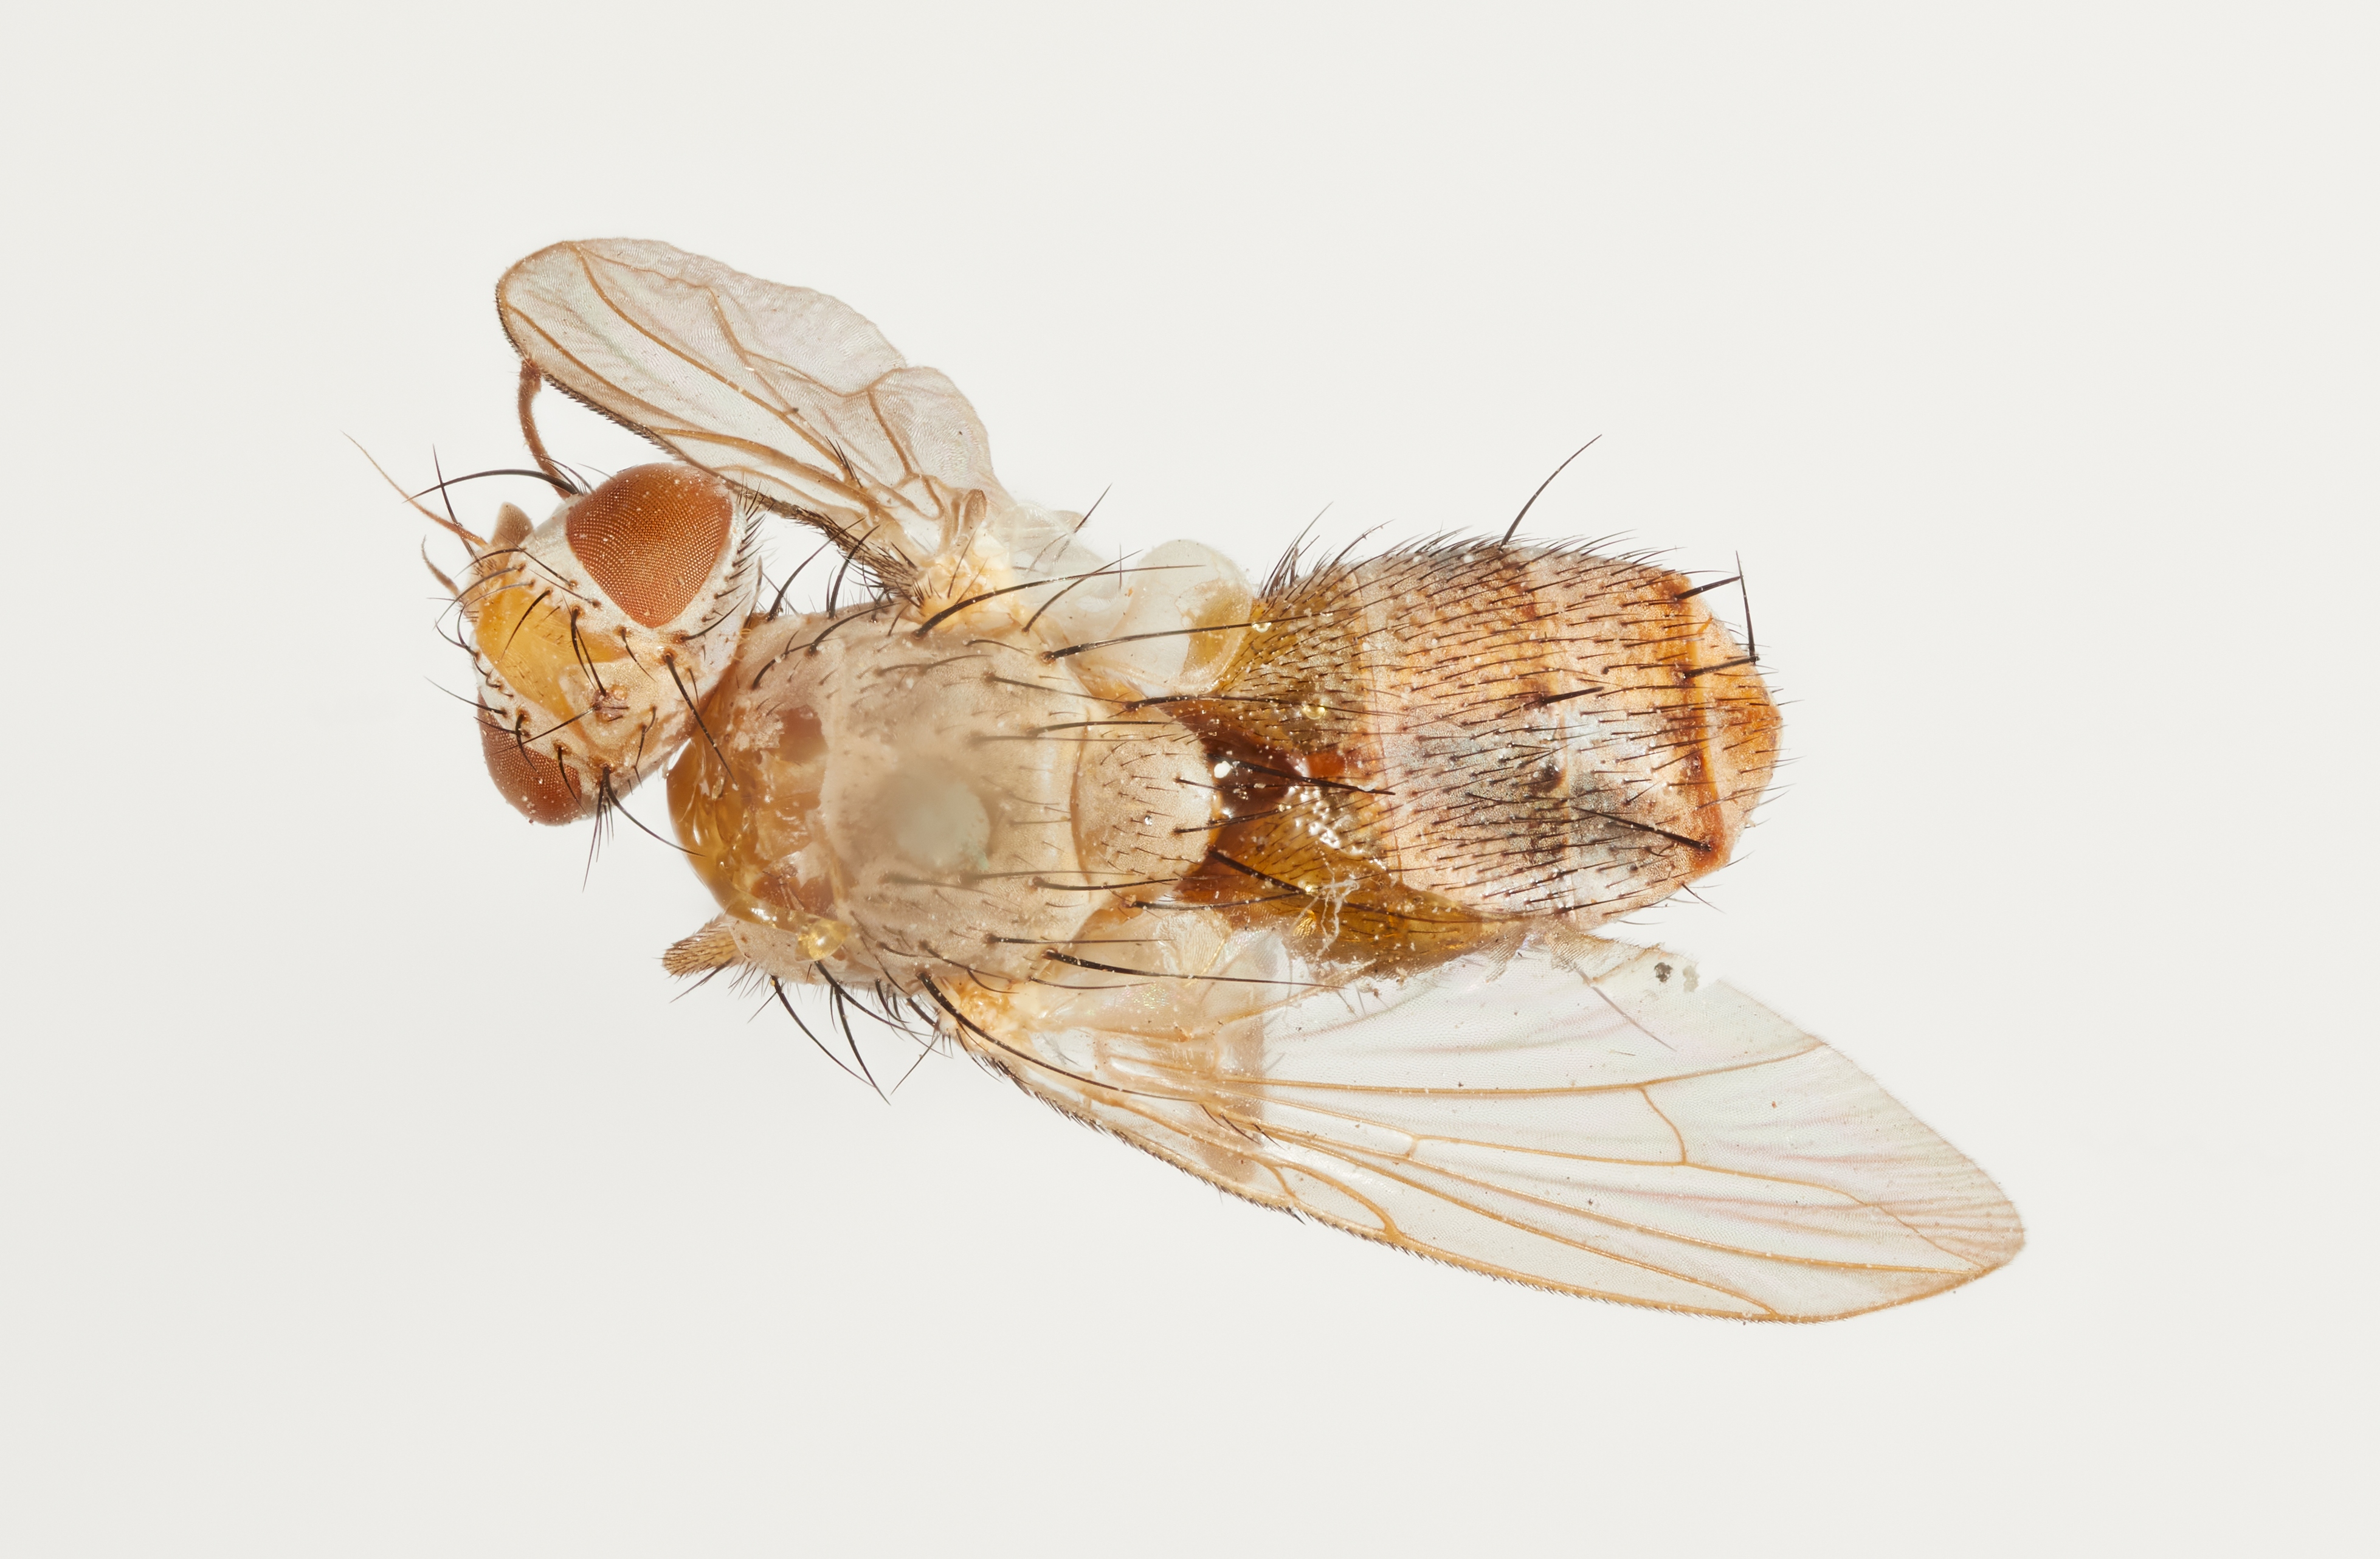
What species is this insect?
Drepanoglossa lucens
